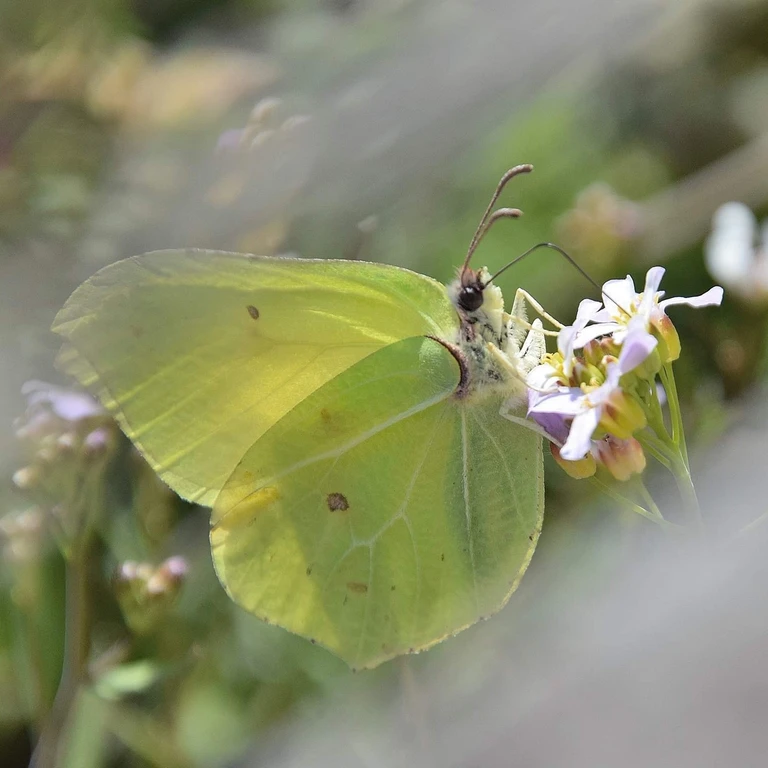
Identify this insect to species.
Gonepteryx rhamni
